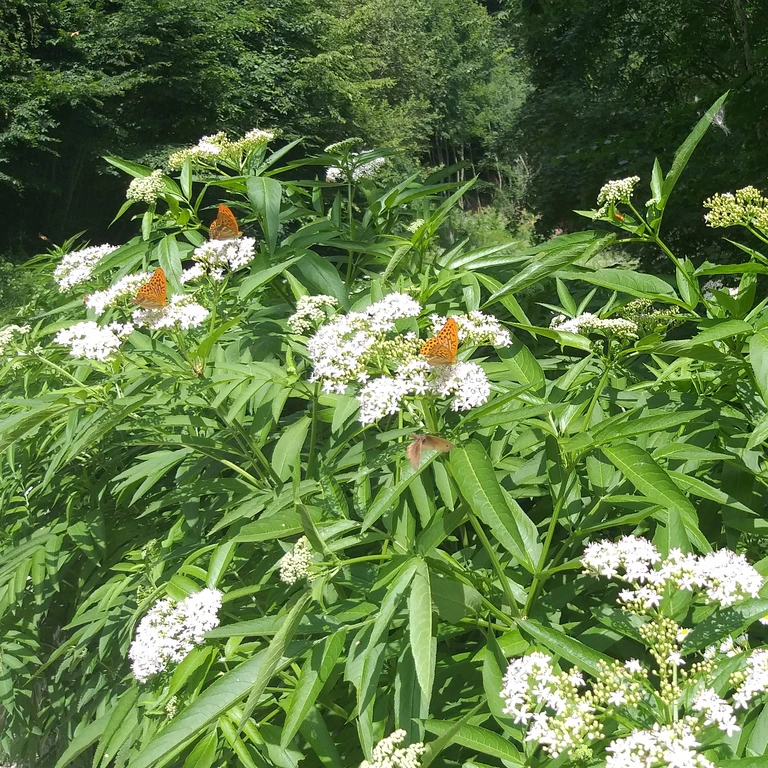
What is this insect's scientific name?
Argynnis paphia
